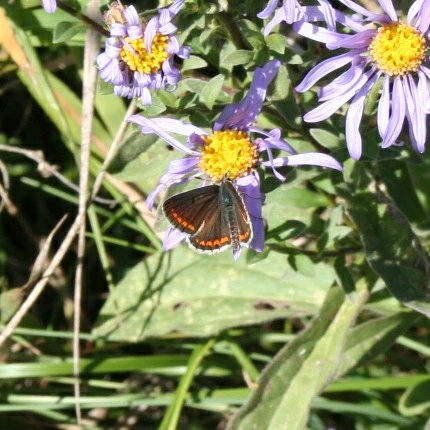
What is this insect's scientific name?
Aricia agestis/artaxerxes
